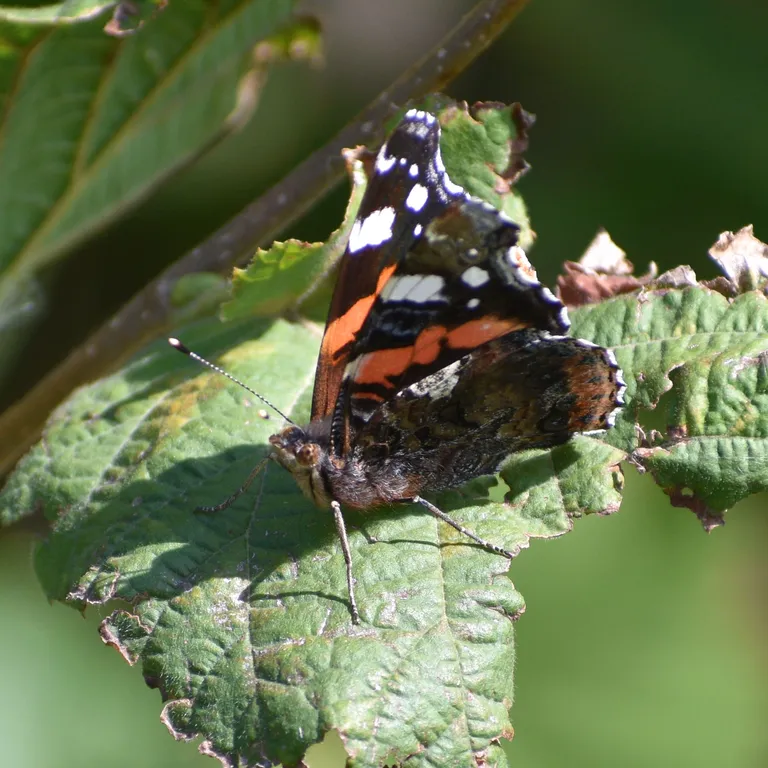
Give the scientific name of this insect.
Vanessa atalanta
